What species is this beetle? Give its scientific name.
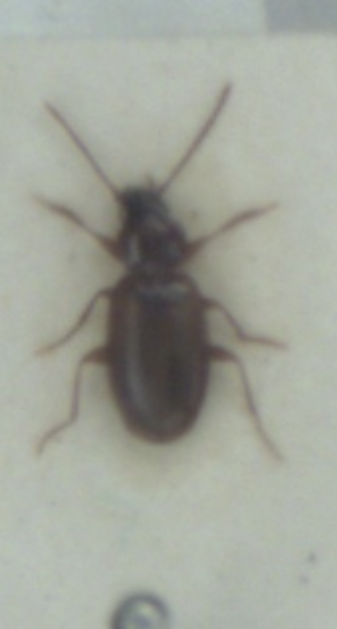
Trechus quadristriatus
